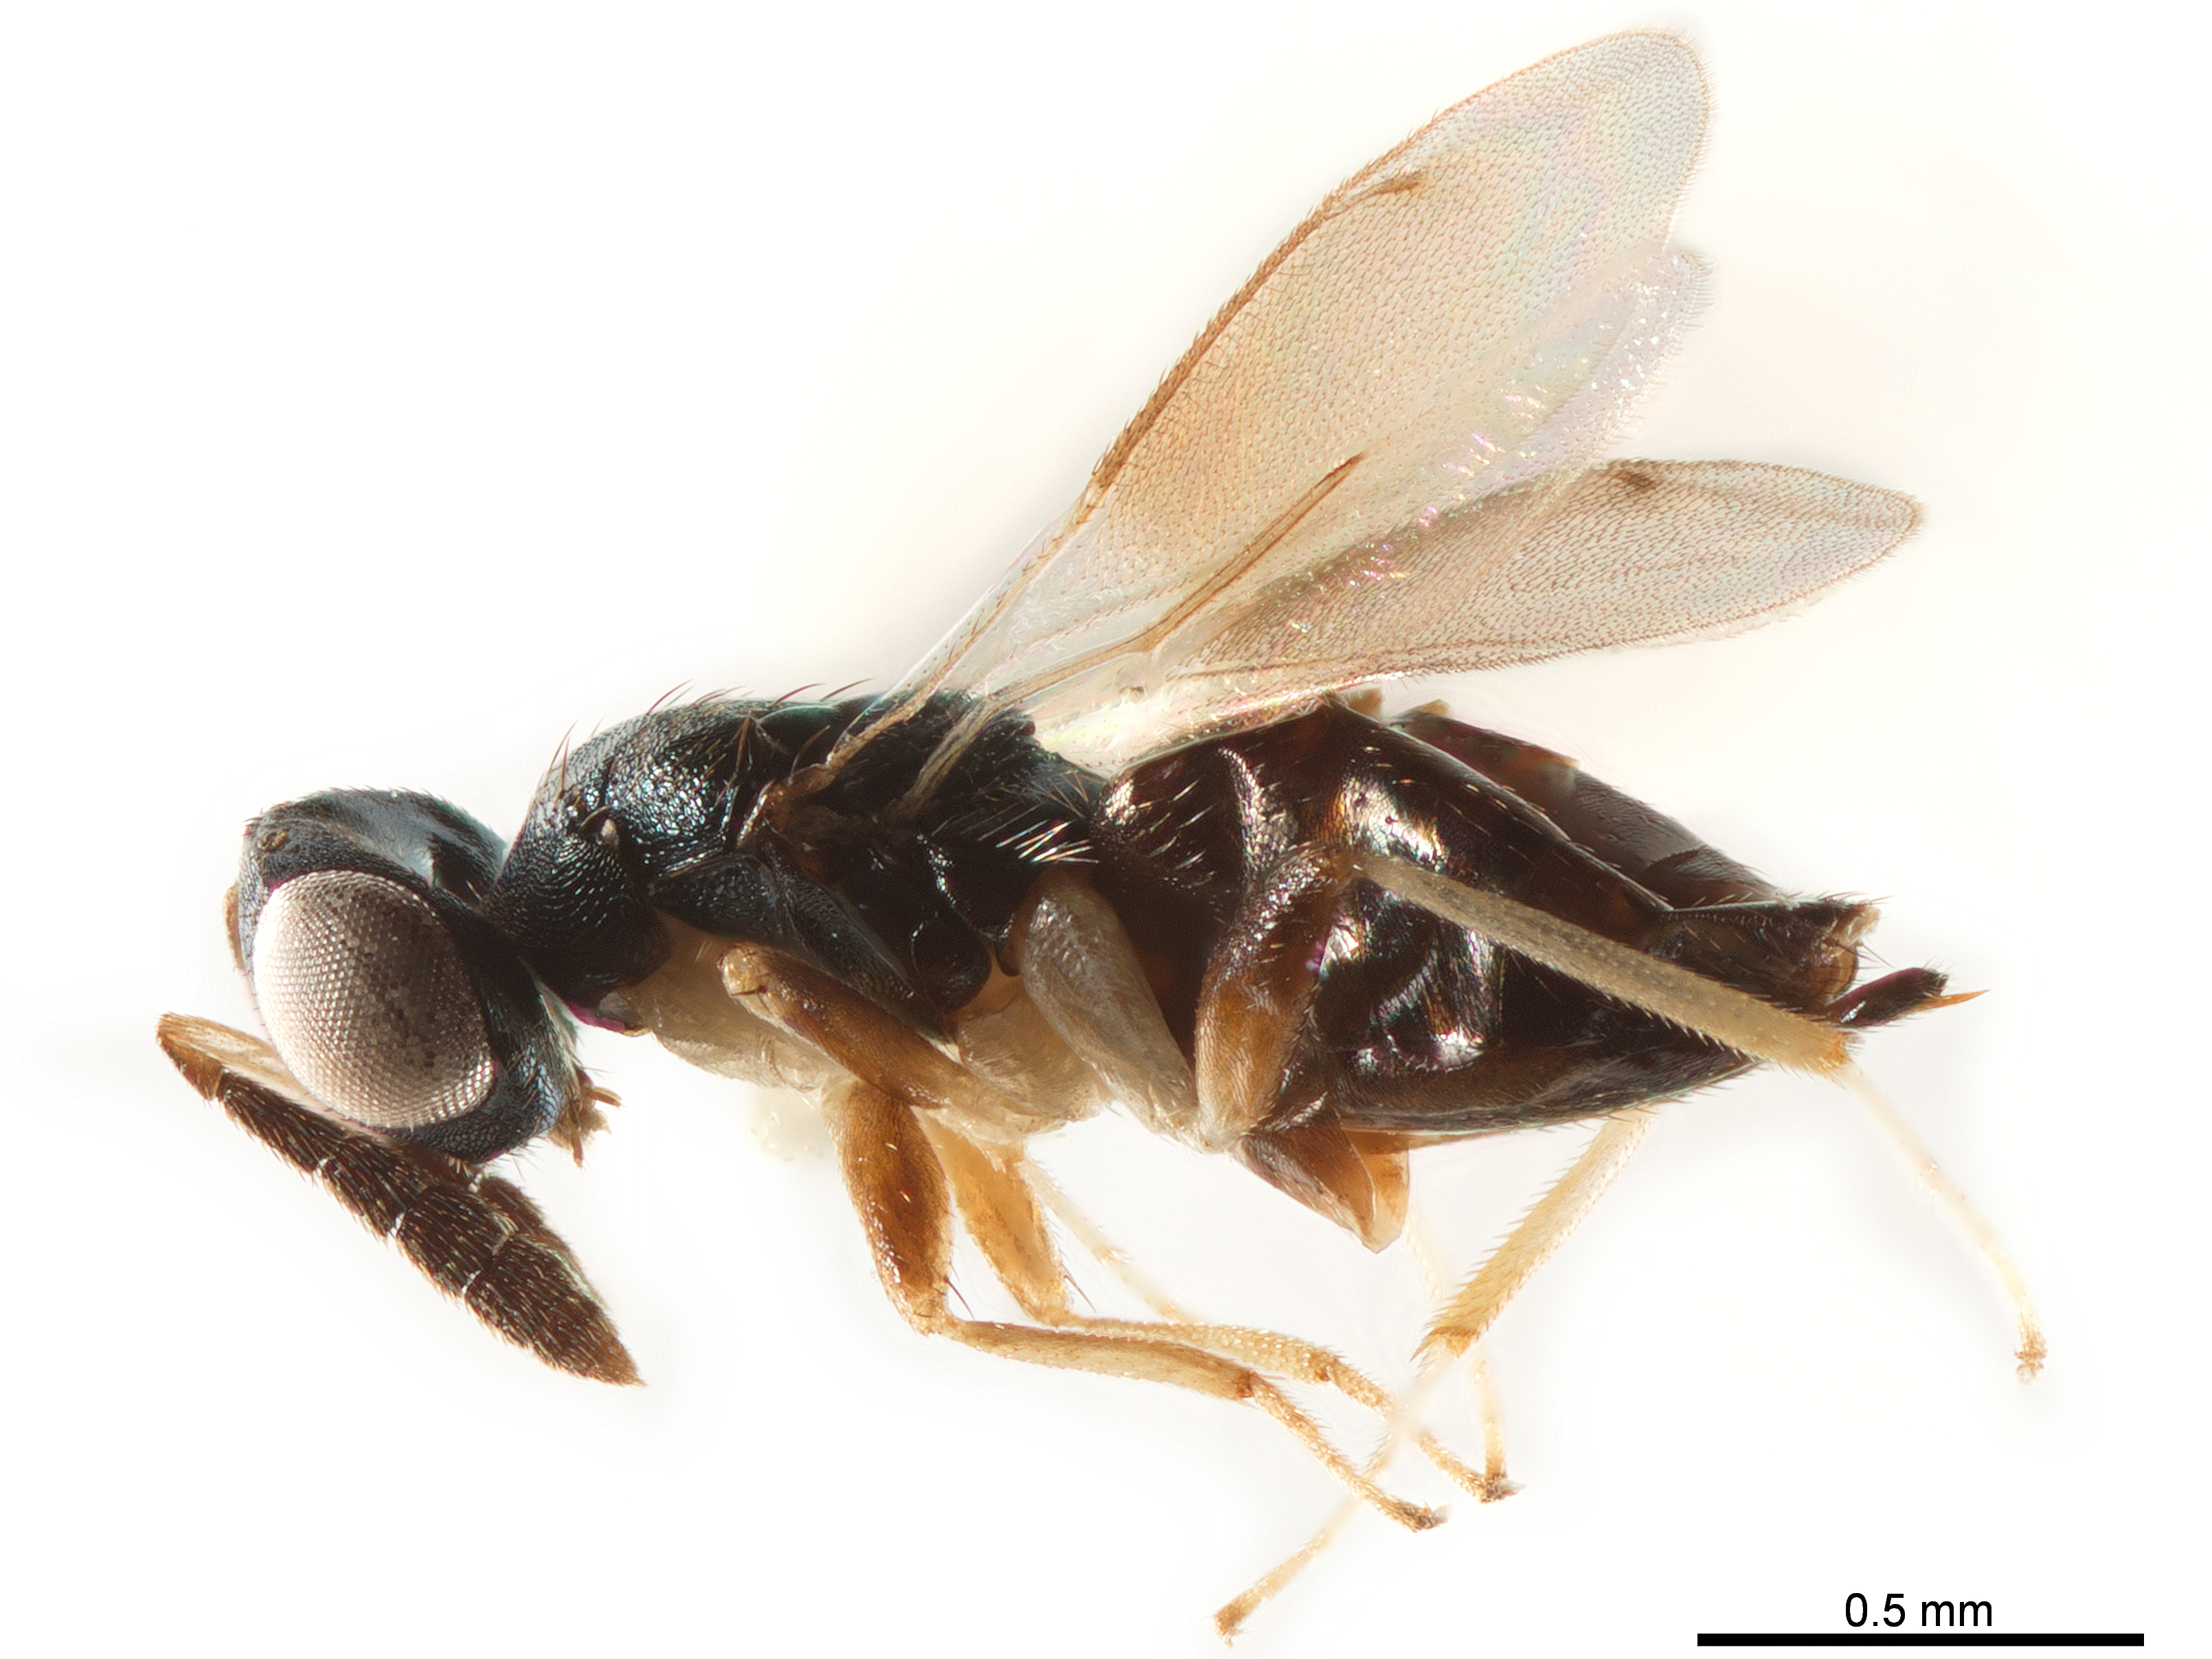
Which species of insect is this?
Dahlbominus fuscipennis
